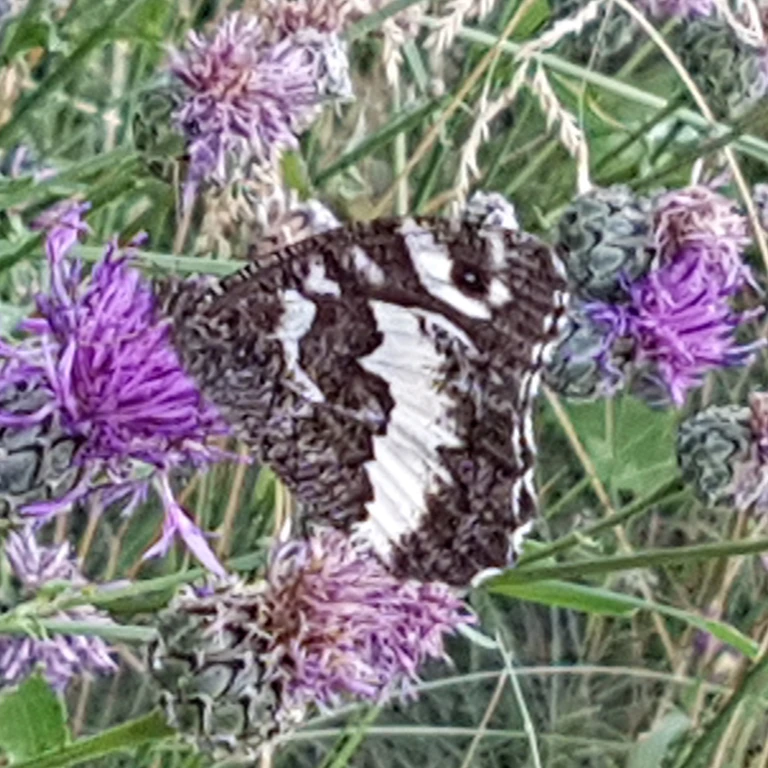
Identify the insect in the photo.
Brintesia circe
